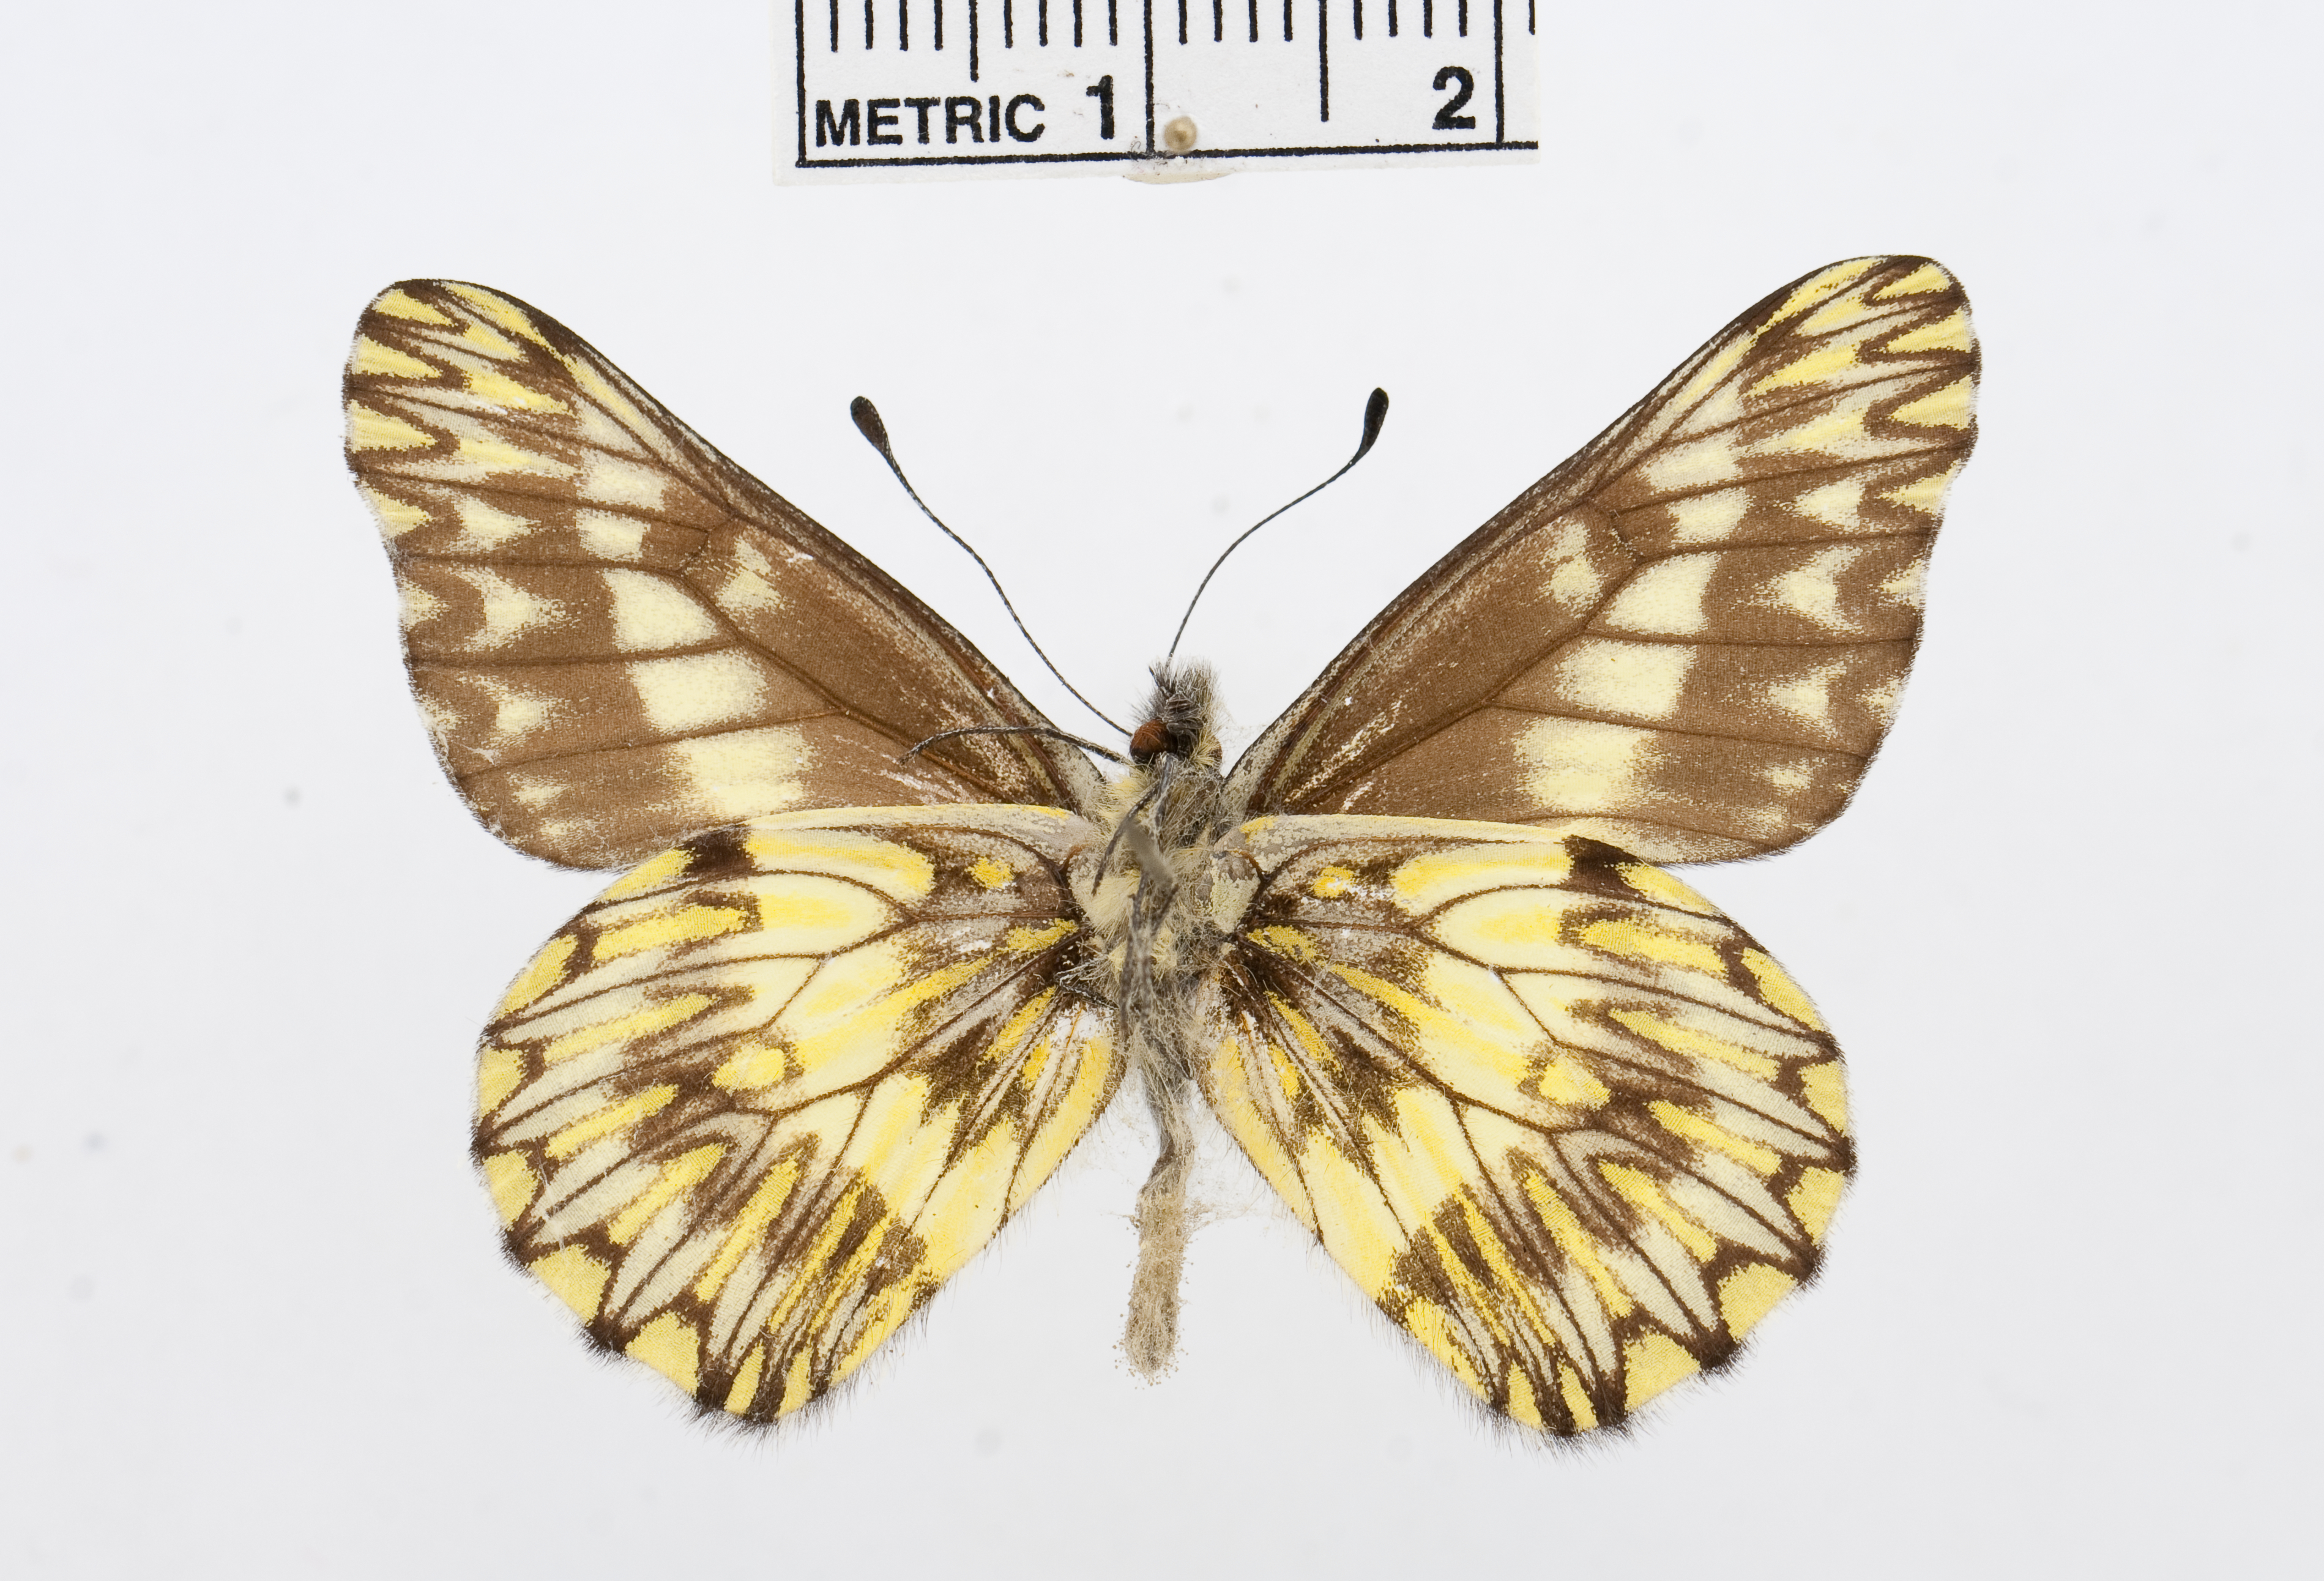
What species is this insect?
Catasticta marcapita
